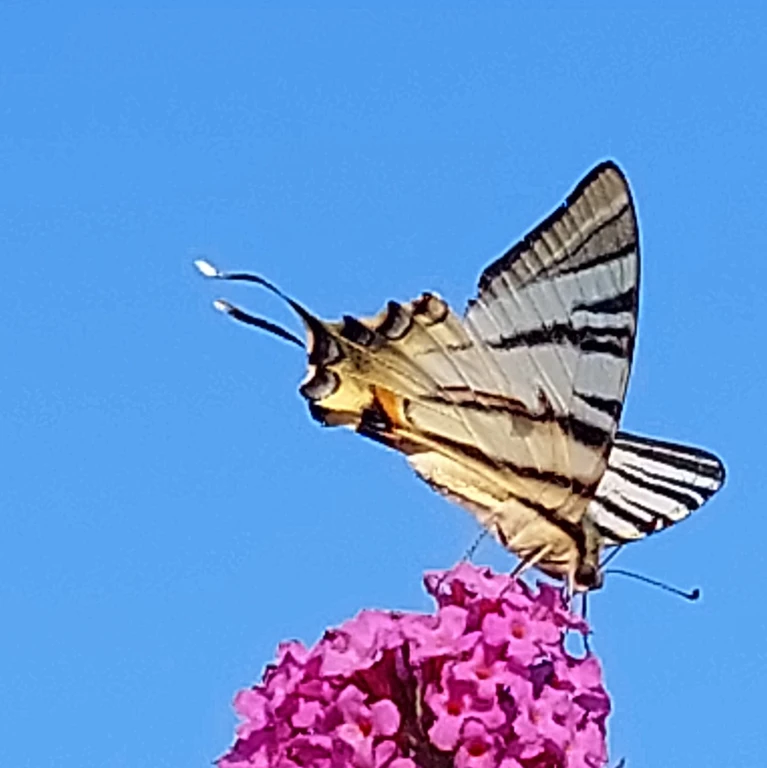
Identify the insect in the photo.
Iphiclides podalirius
